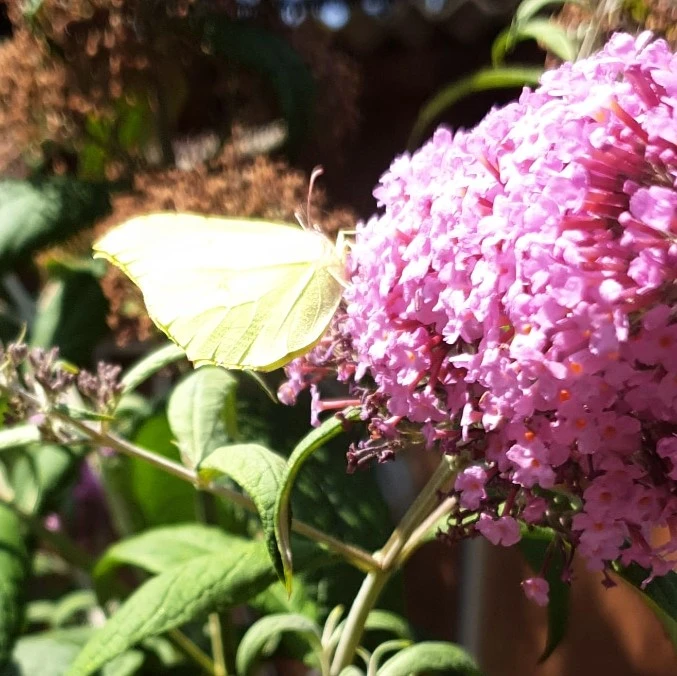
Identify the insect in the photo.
Gonepteryx rhamni
